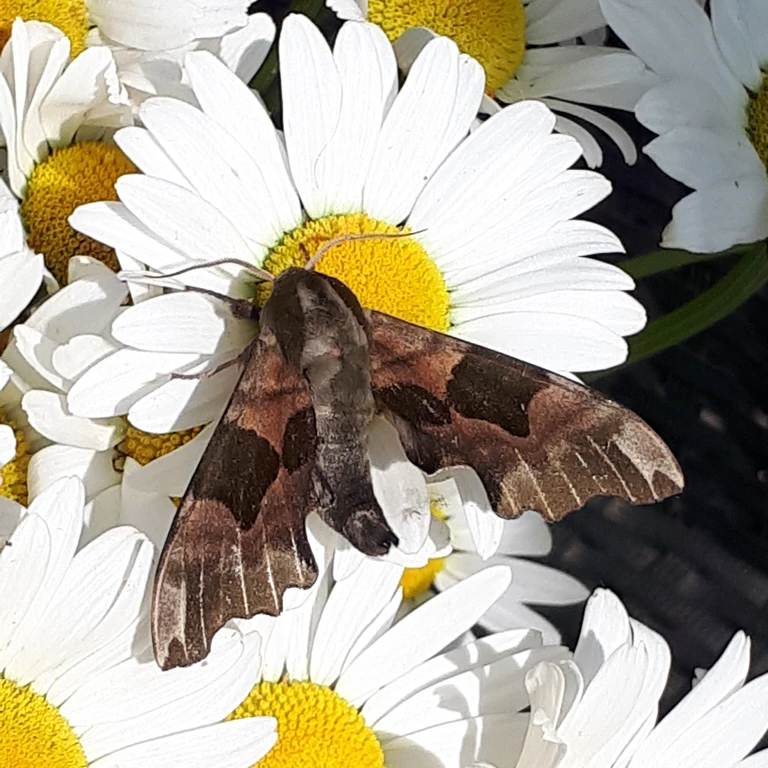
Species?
Mimas tiliae
